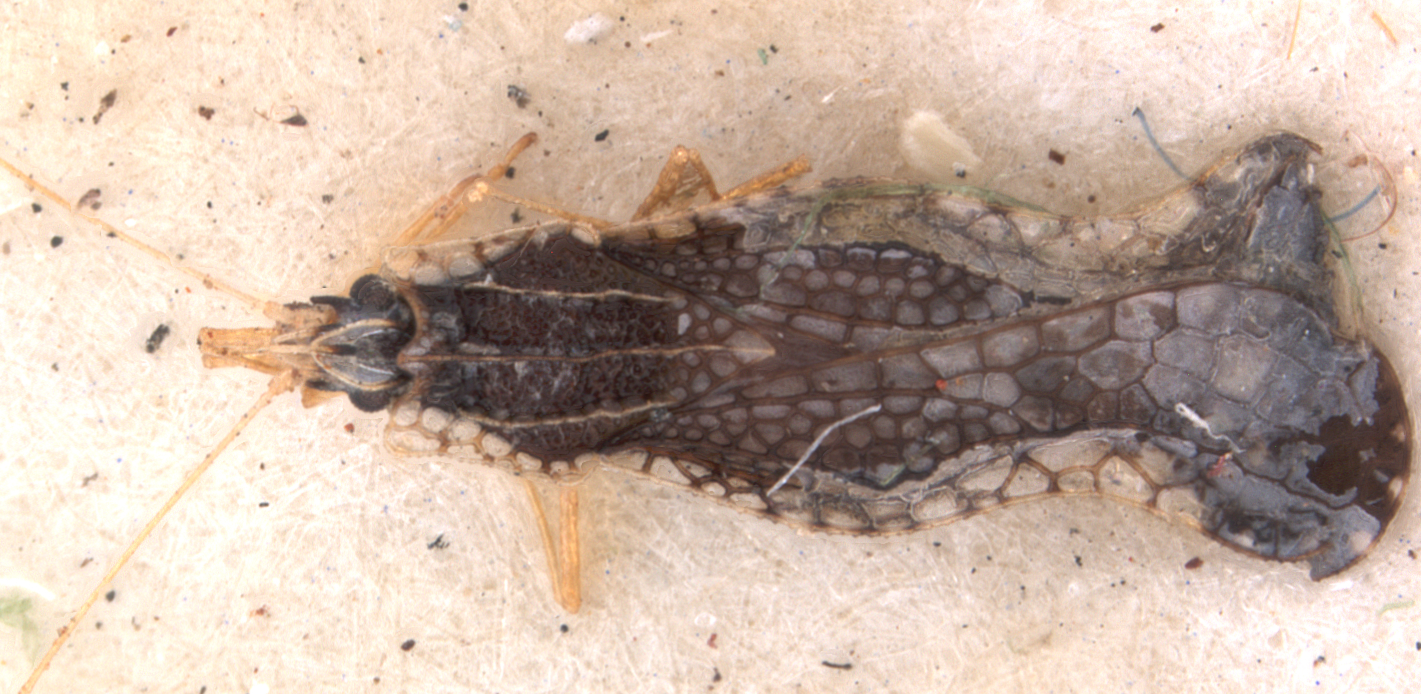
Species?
Haedus otiosus
